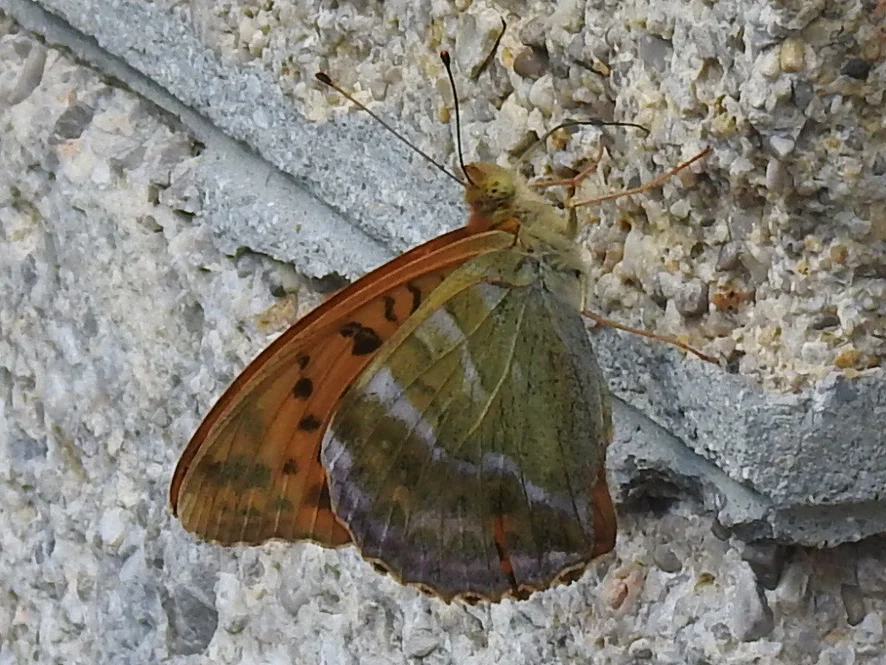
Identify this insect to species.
Argynnis paphia
